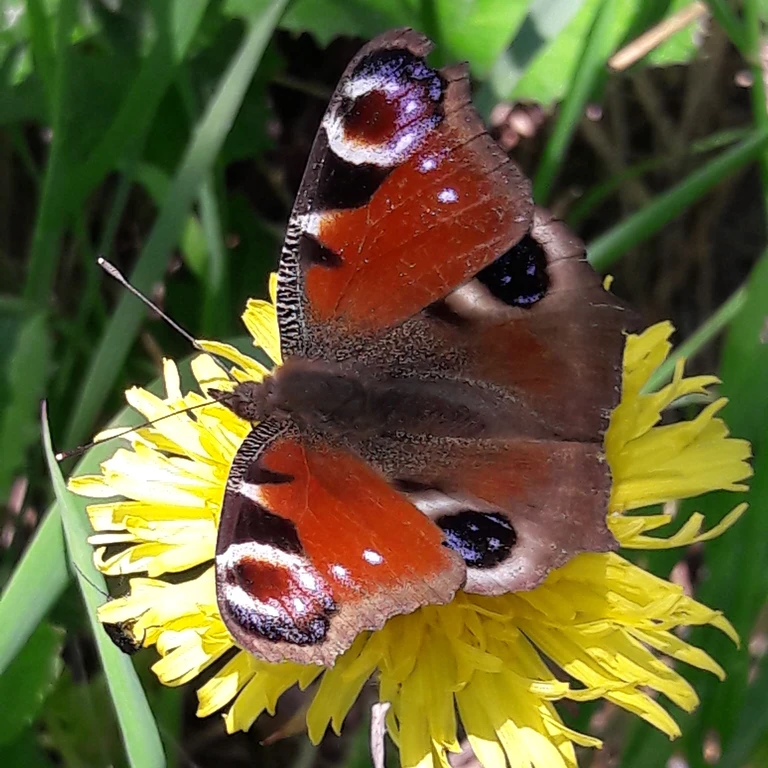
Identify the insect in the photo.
Aglais io
